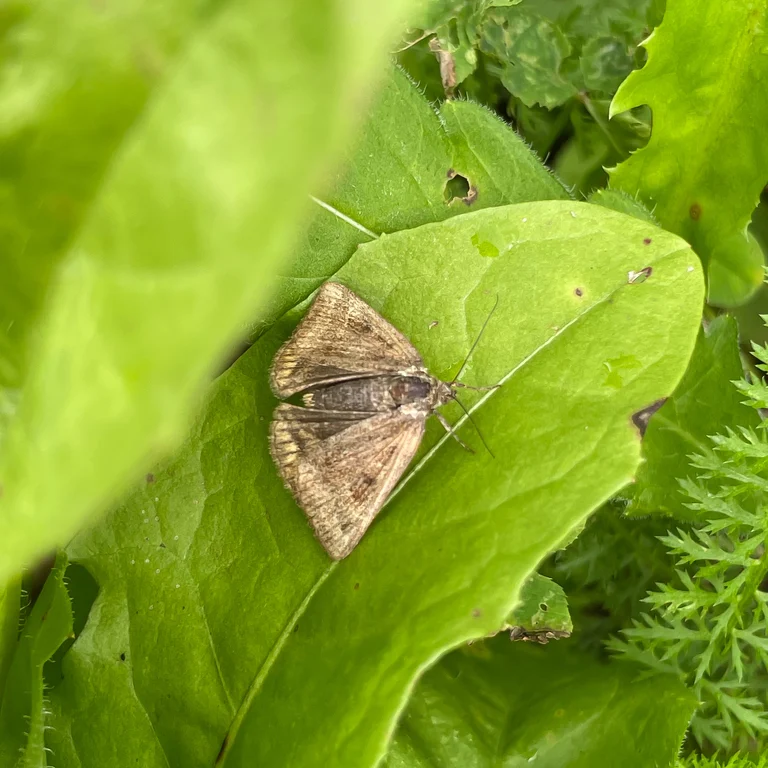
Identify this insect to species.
Euclidia glyphica
